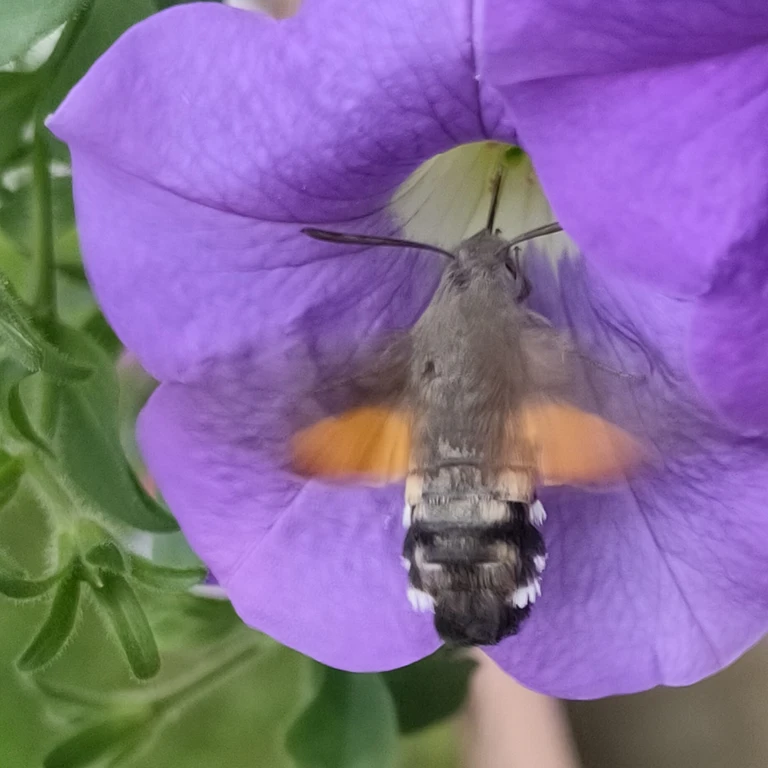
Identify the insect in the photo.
Macroglossum stellatarum
